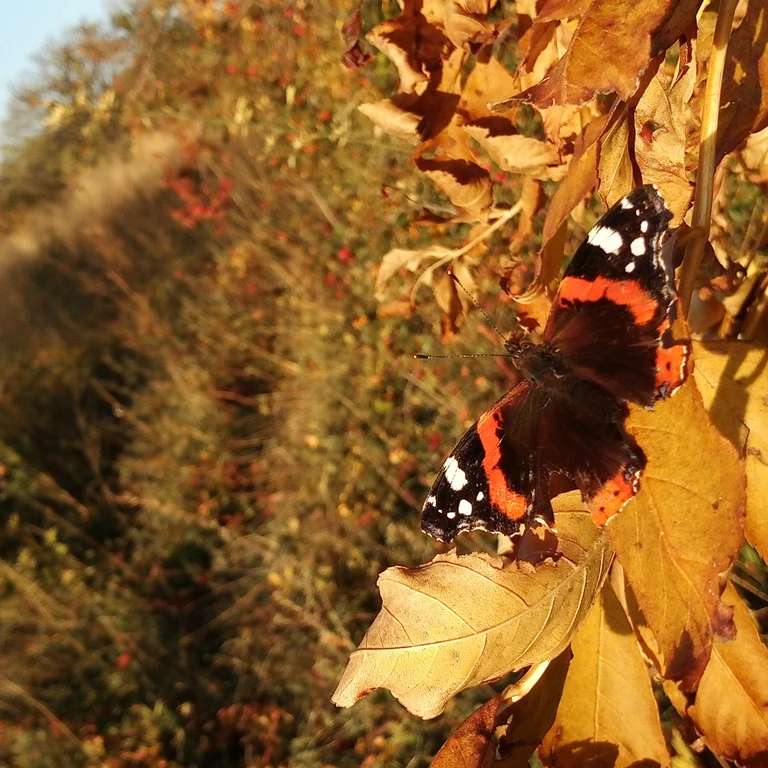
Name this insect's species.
Vanessa atalanta
